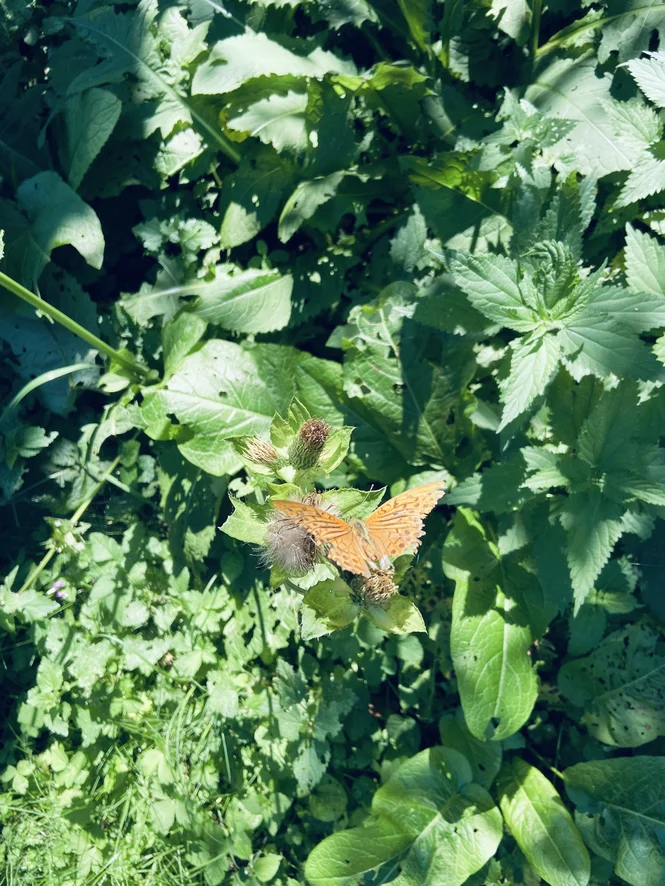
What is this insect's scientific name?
Argynnis paphia
